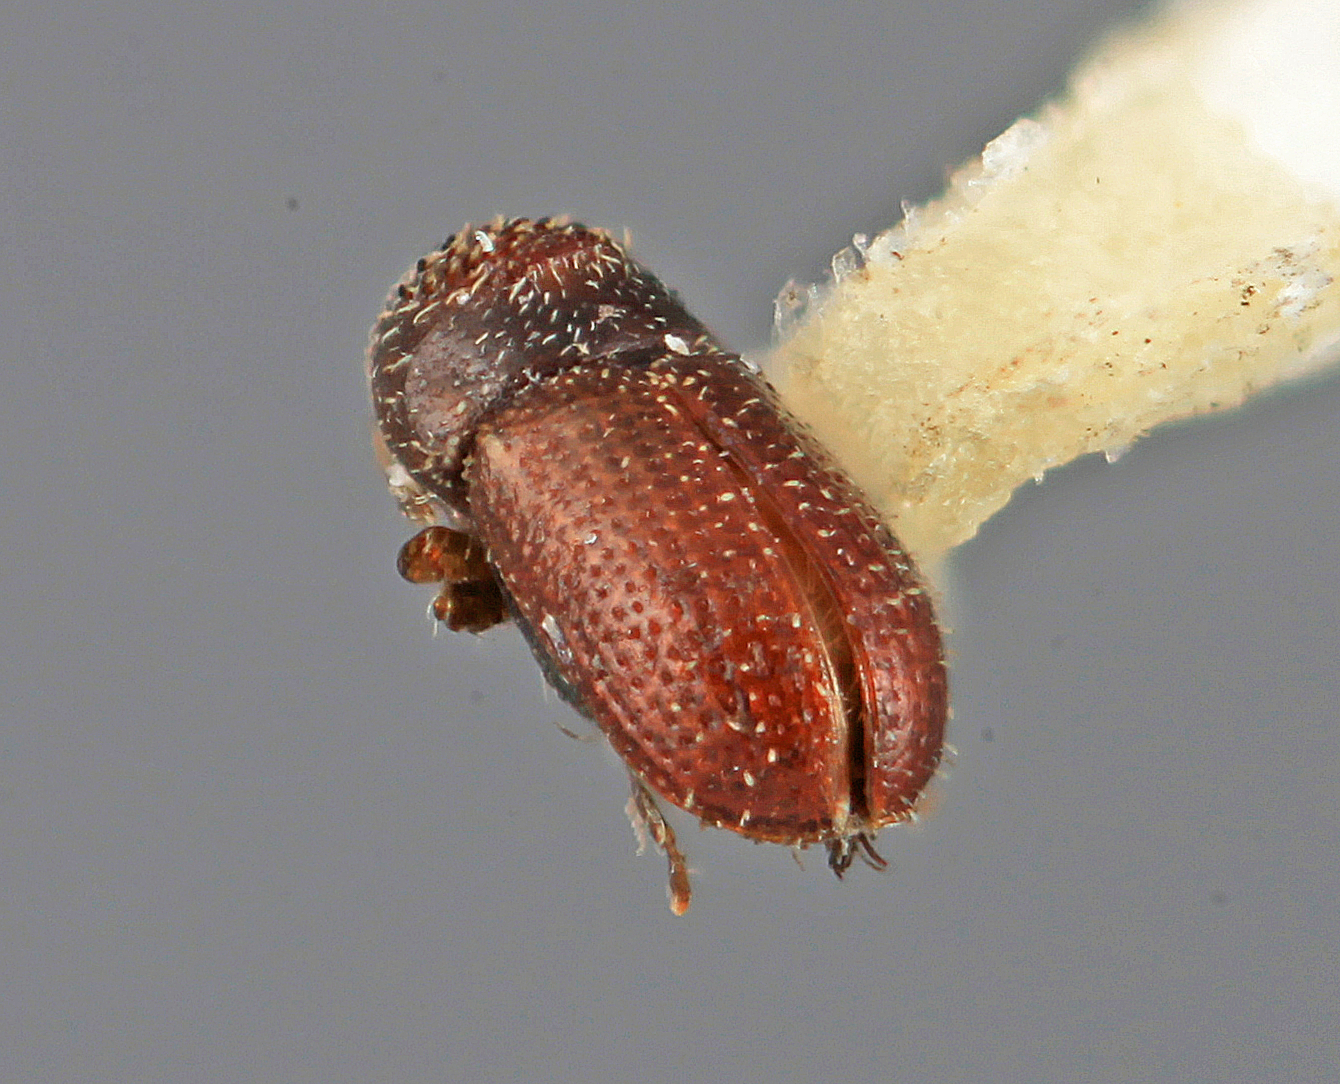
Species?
Cryptulocleptus aquilus
